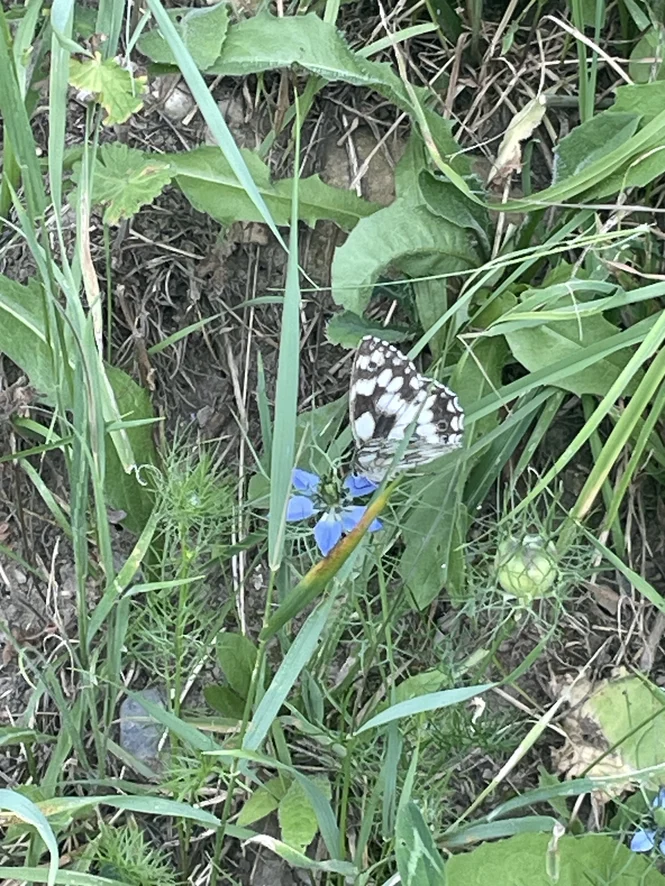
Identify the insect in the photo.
Melanargia galathea
